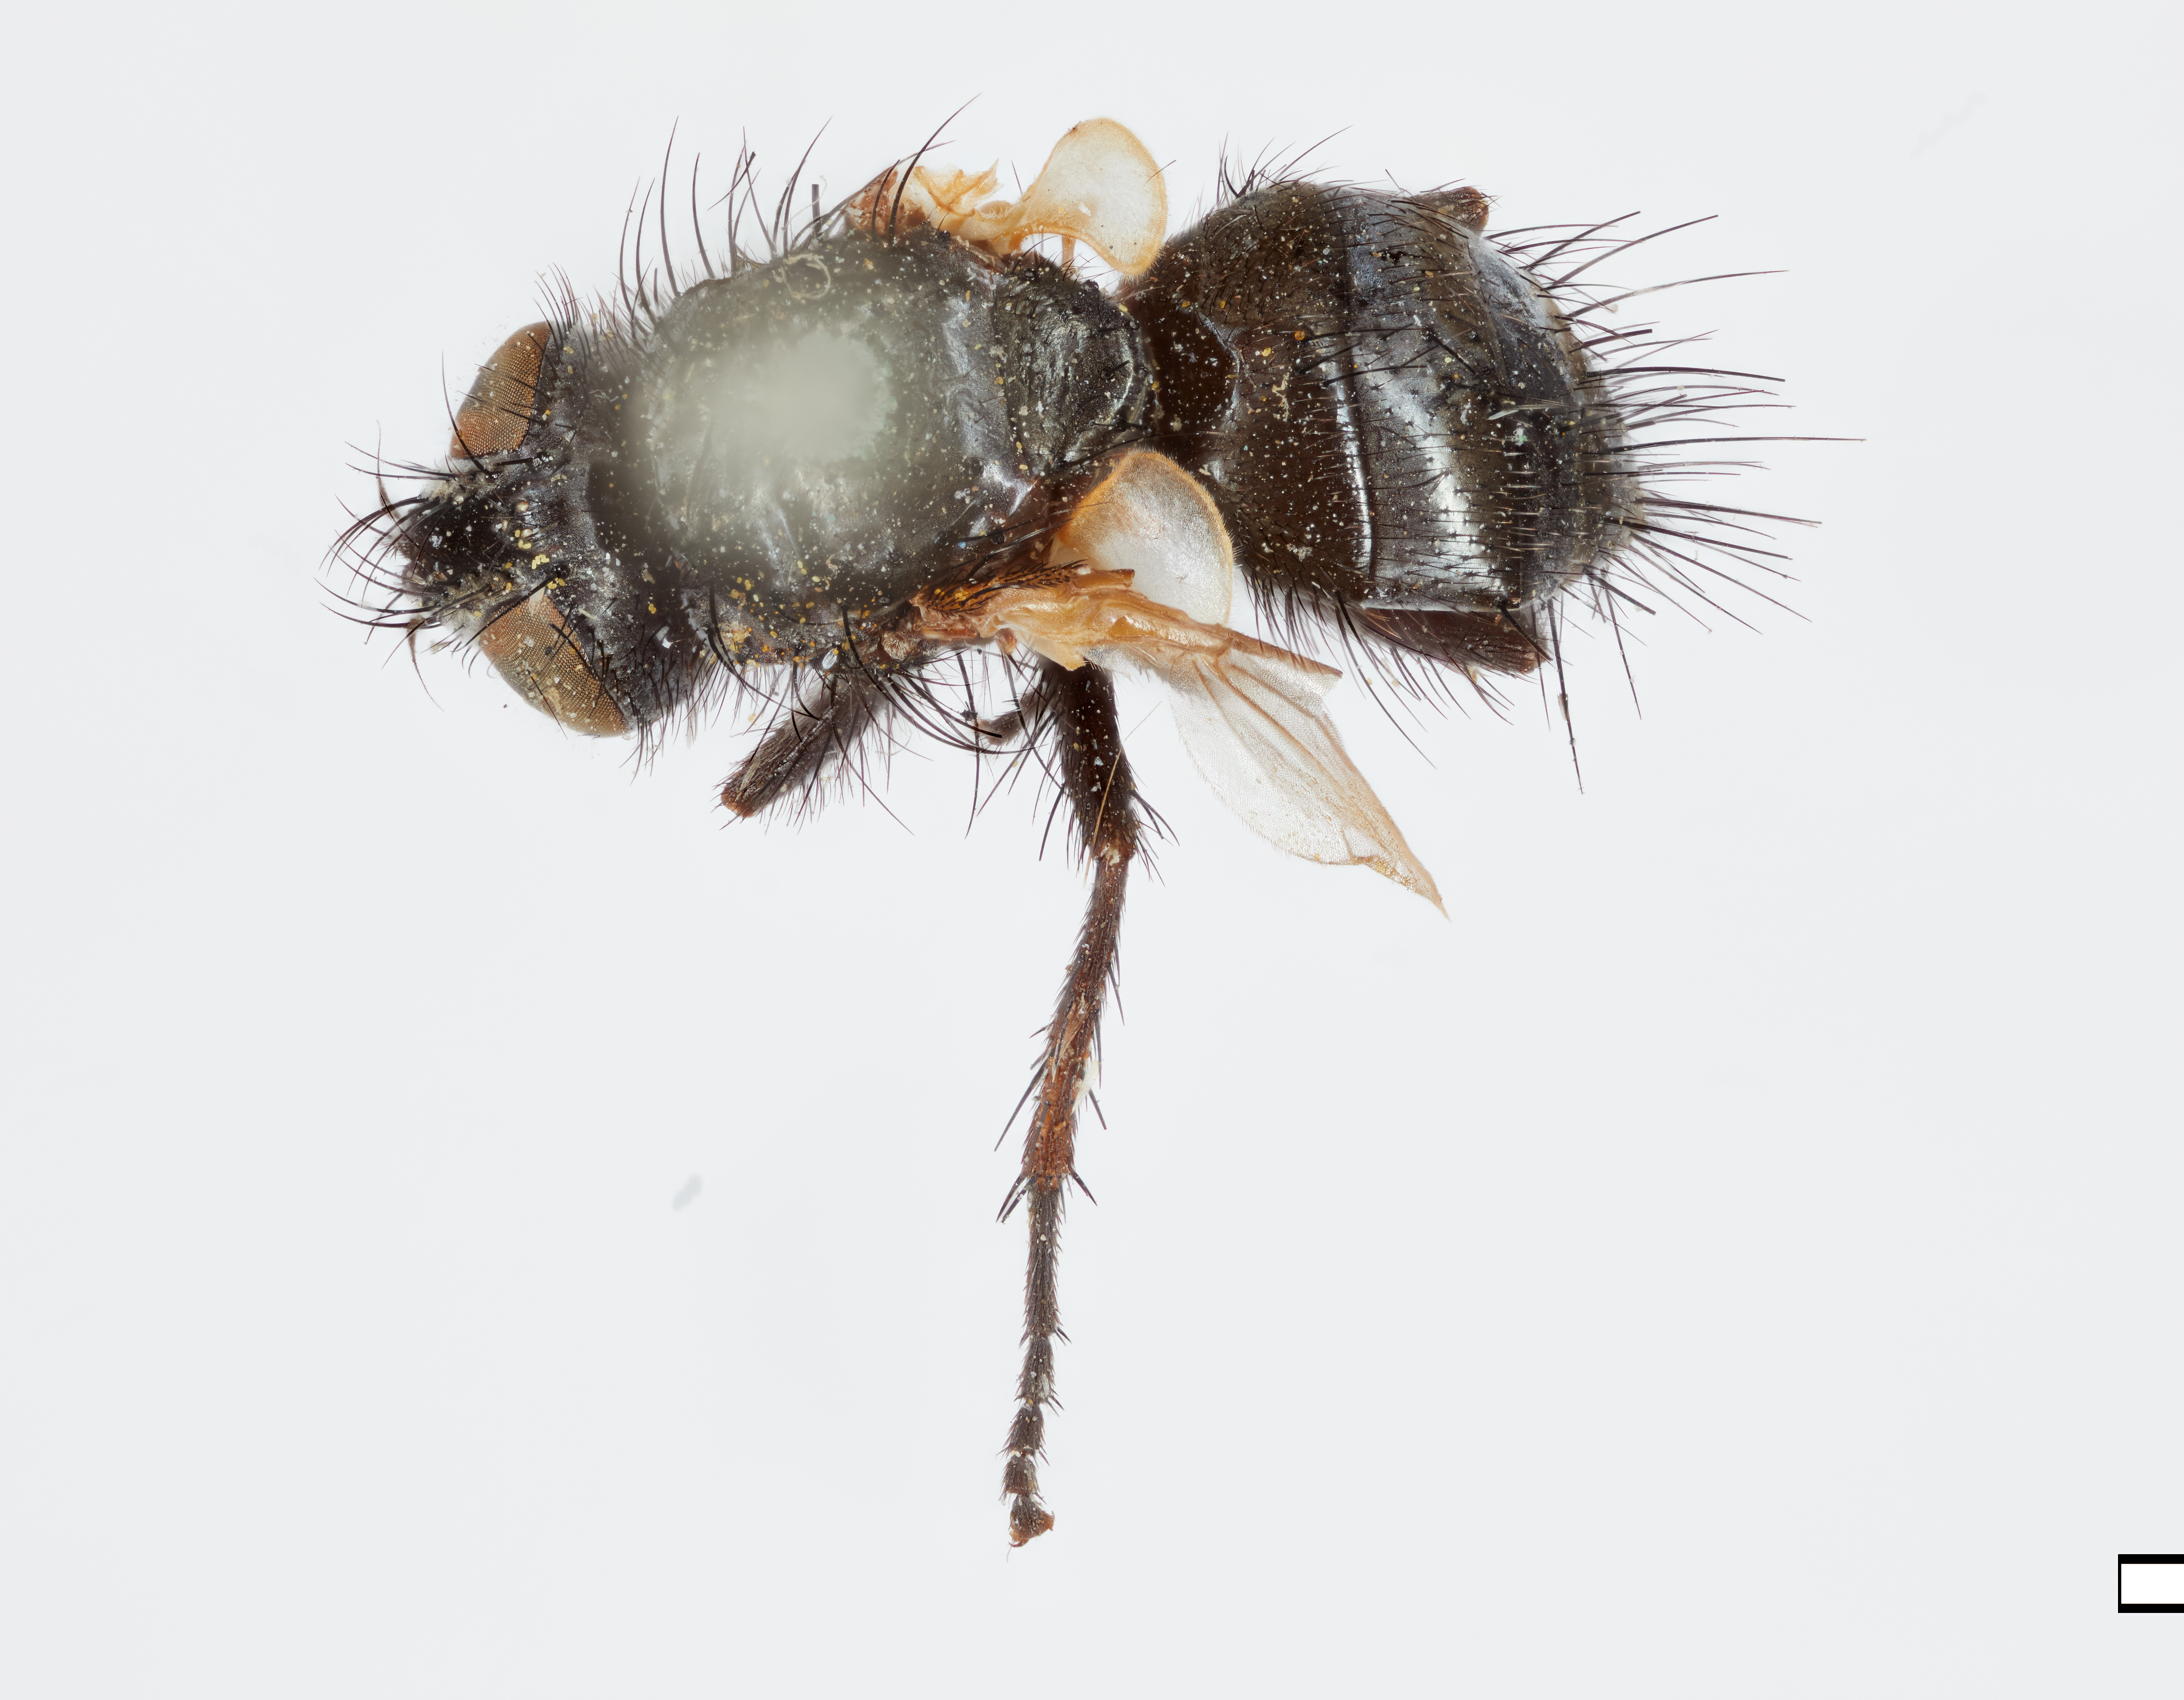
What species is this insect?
Eulasiona spinosa
